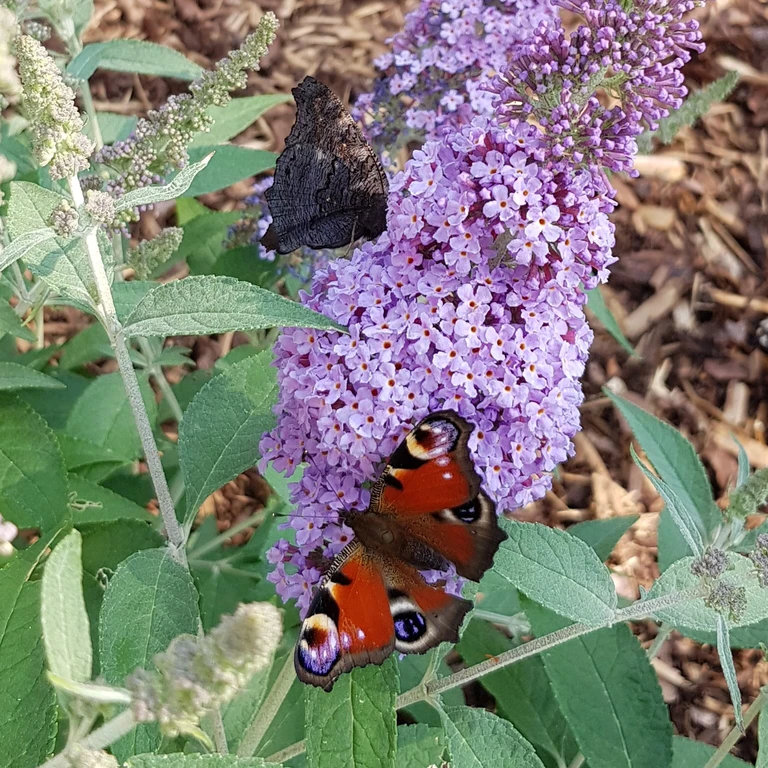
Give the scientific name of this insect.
Aglais io
